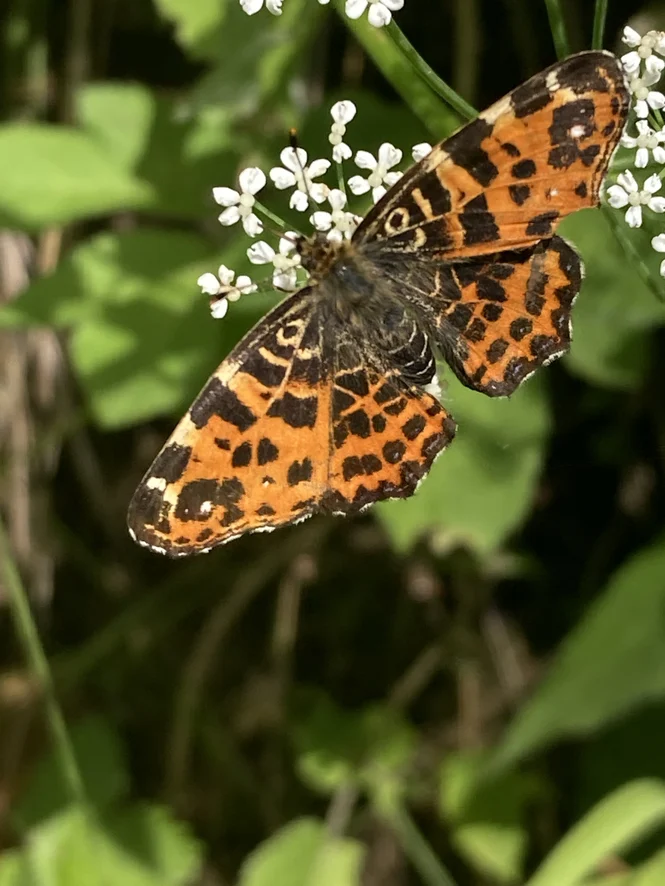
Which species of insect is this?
Araschnia levana
